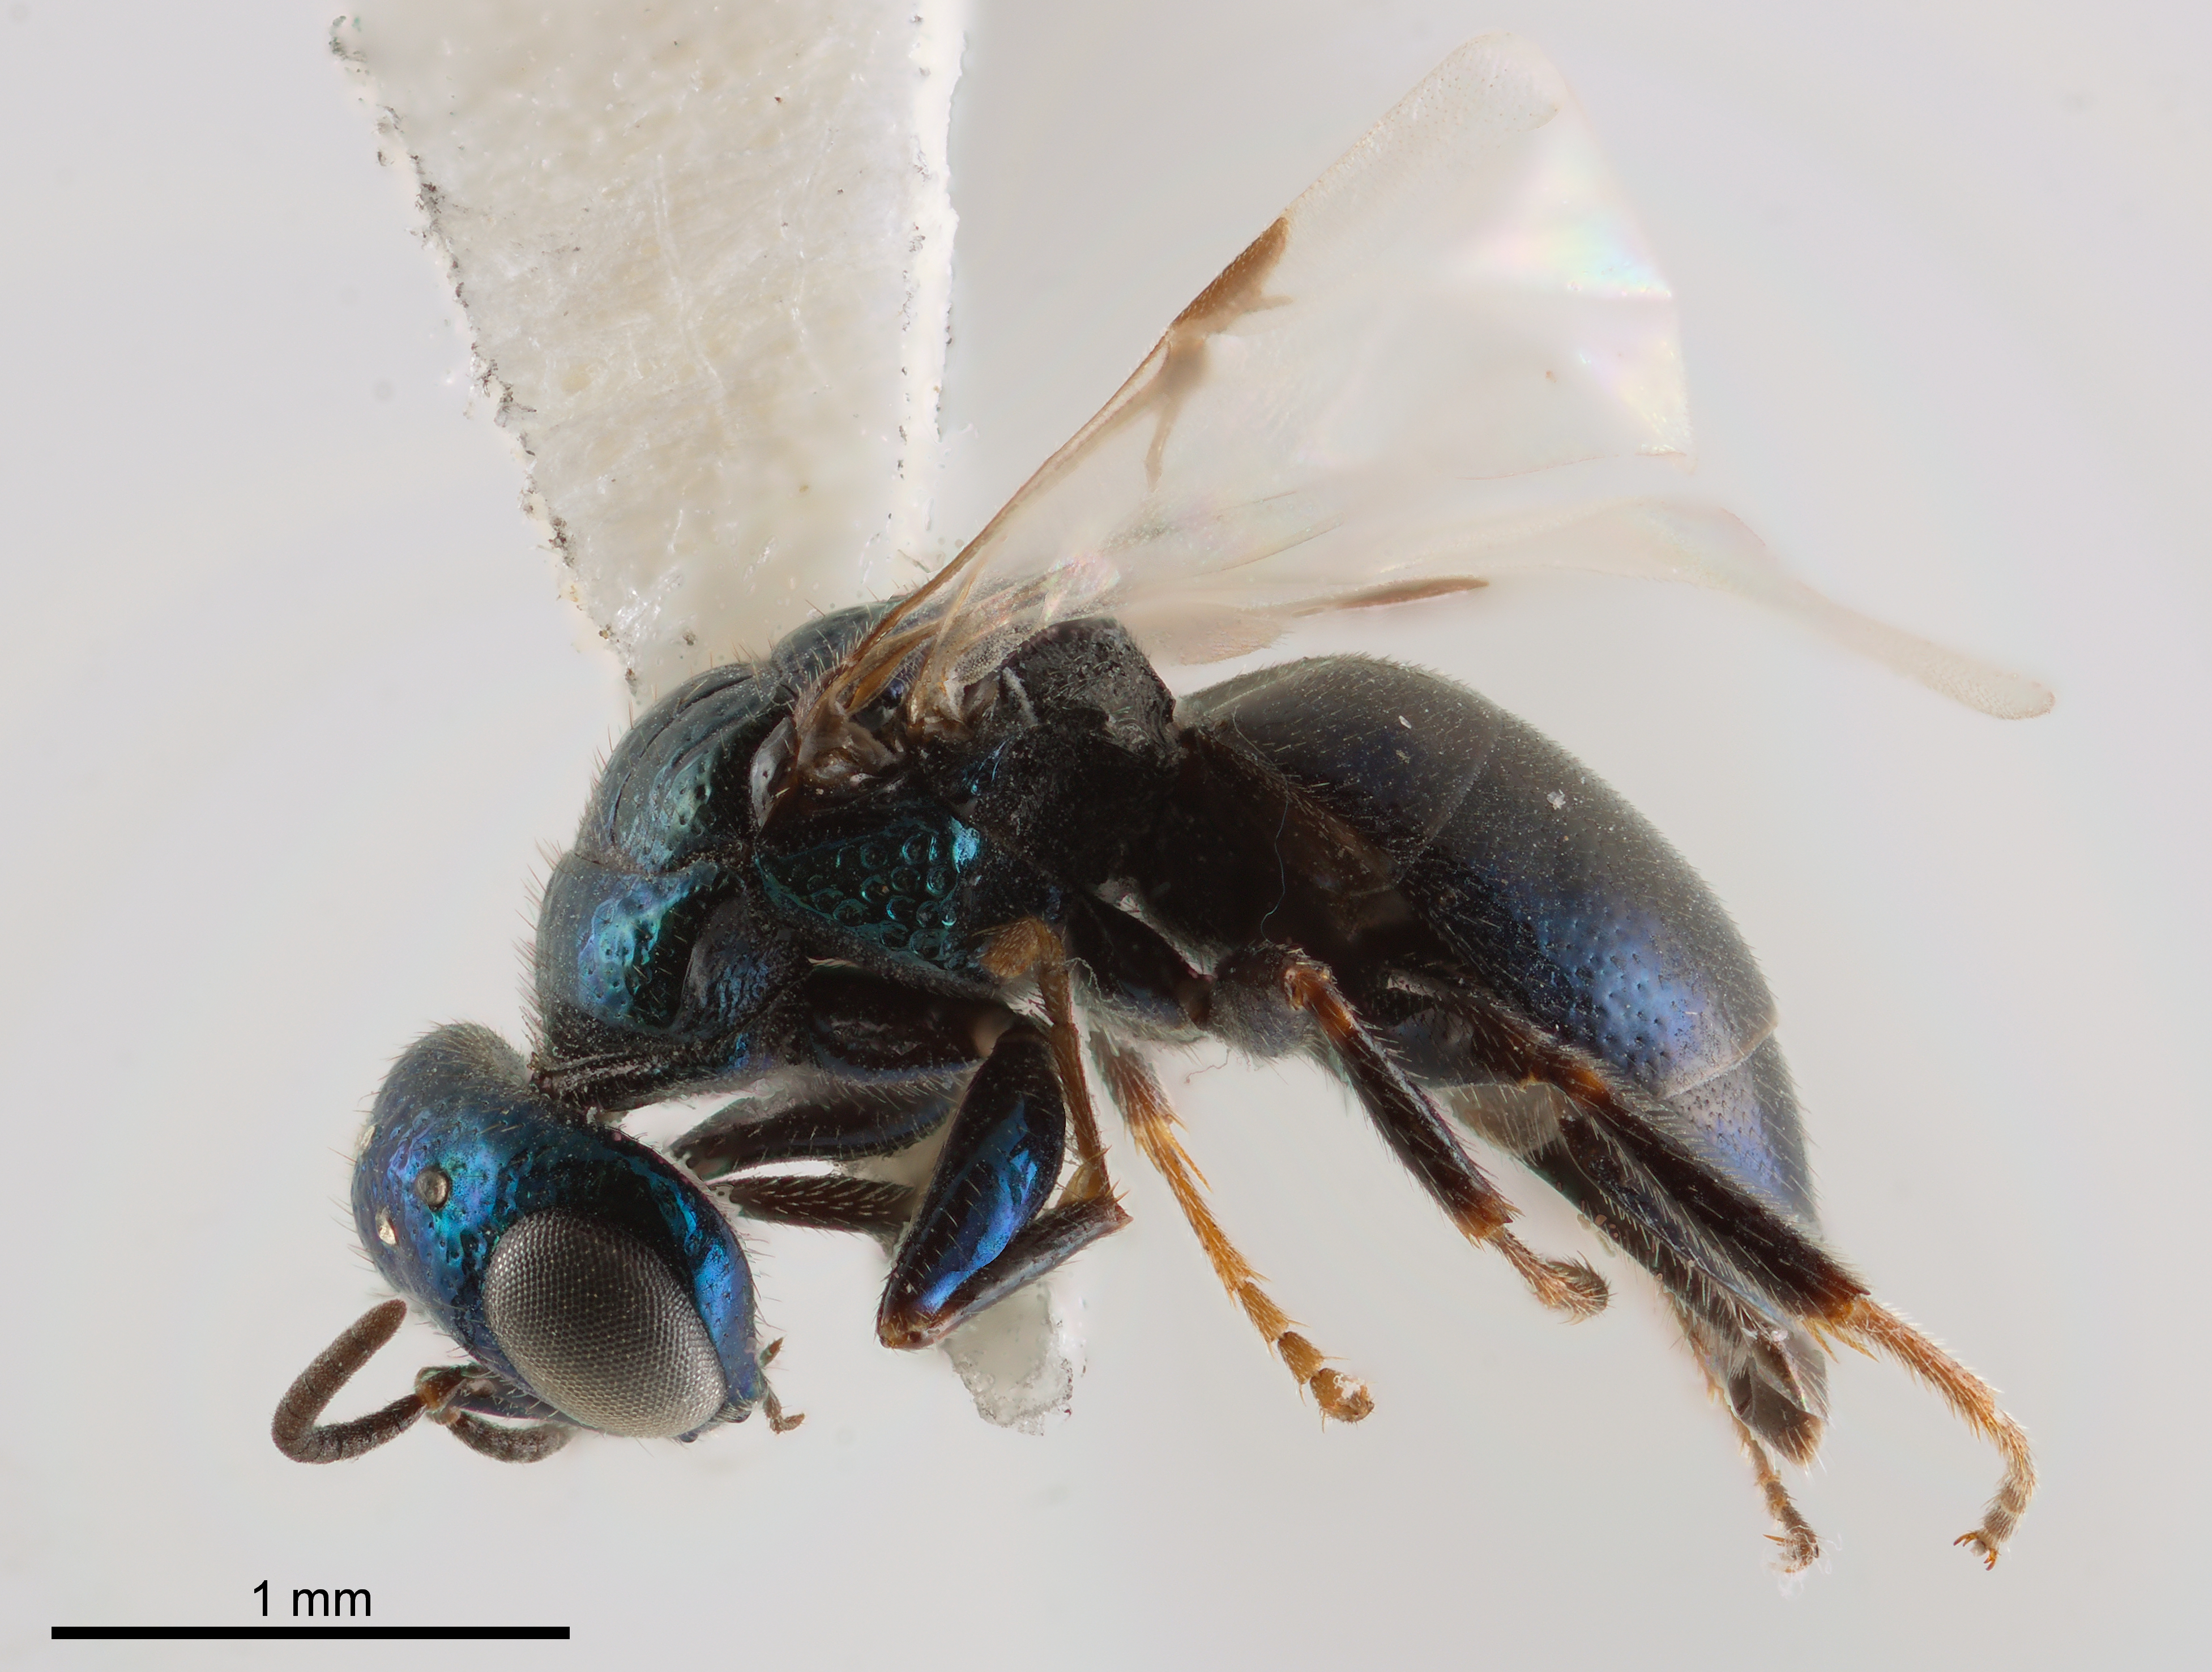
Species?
Minymischa arenicola
